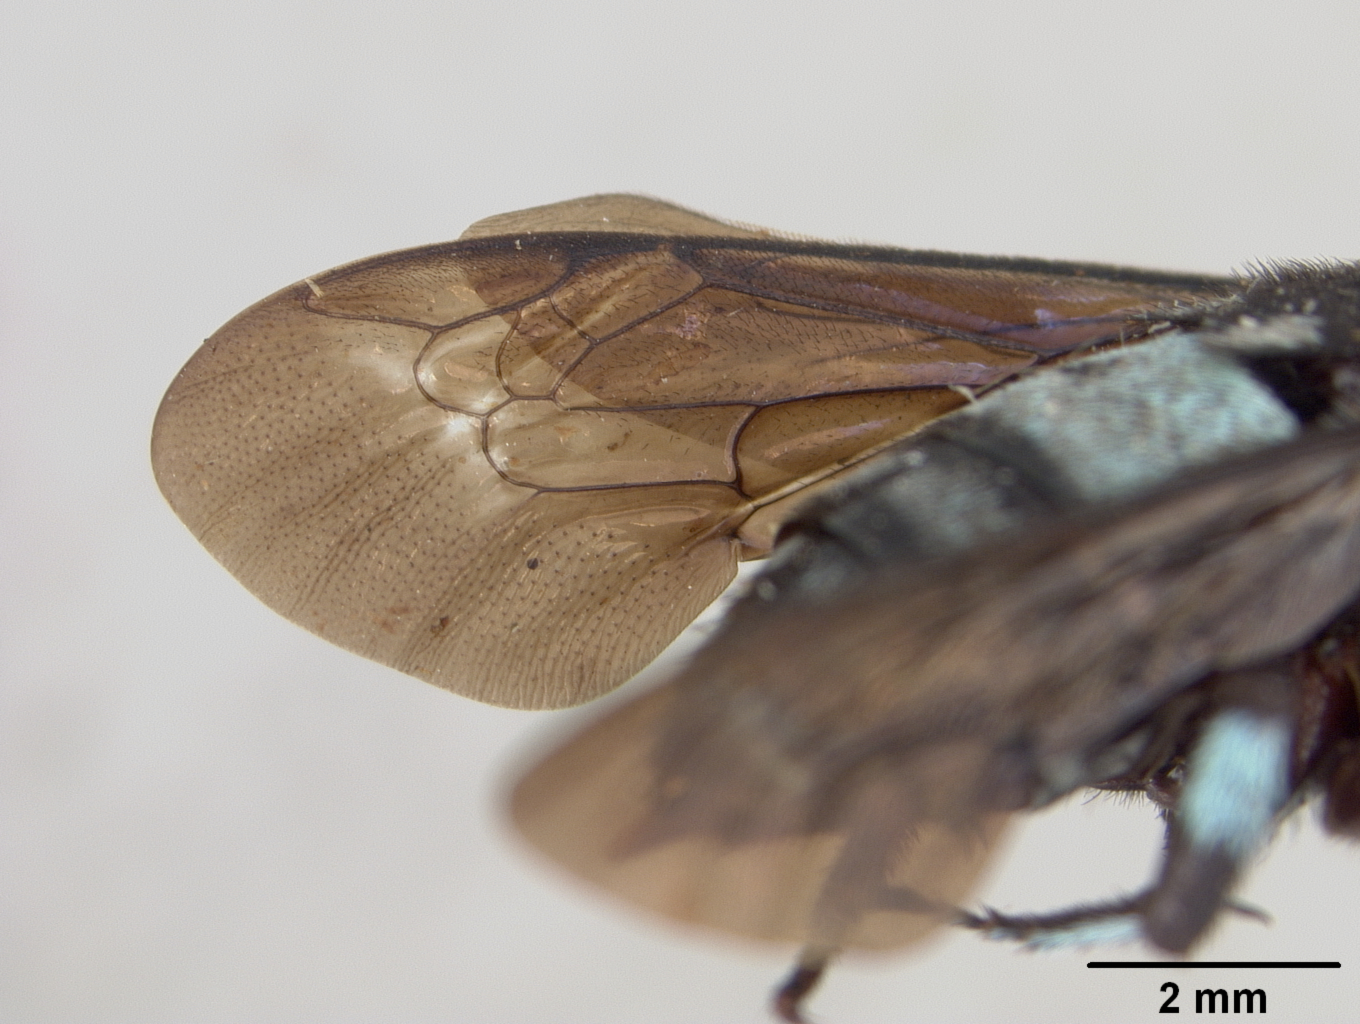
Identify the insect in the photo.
Crocisa sordida
